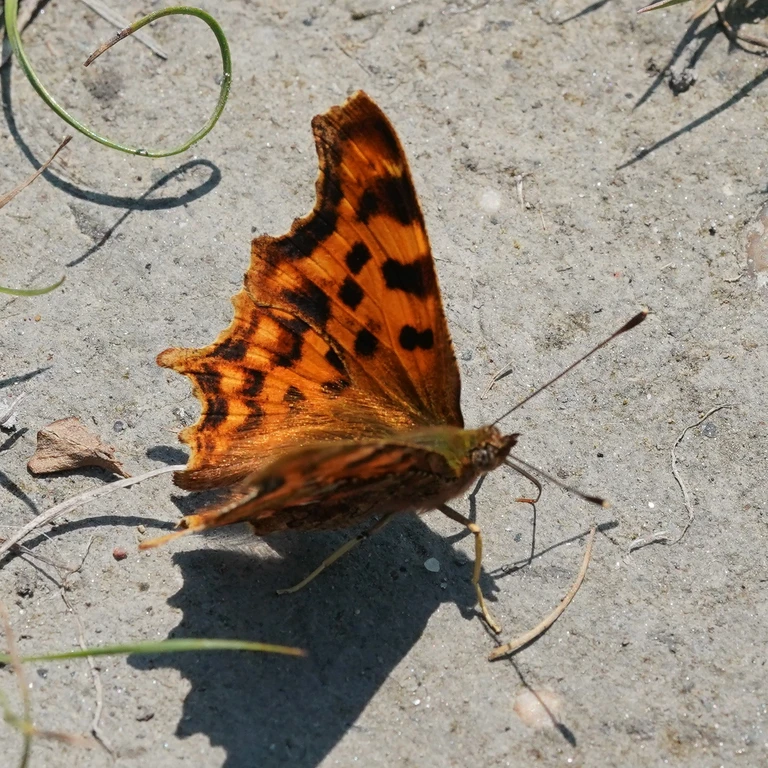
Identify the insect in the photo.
Polygonia c-album
